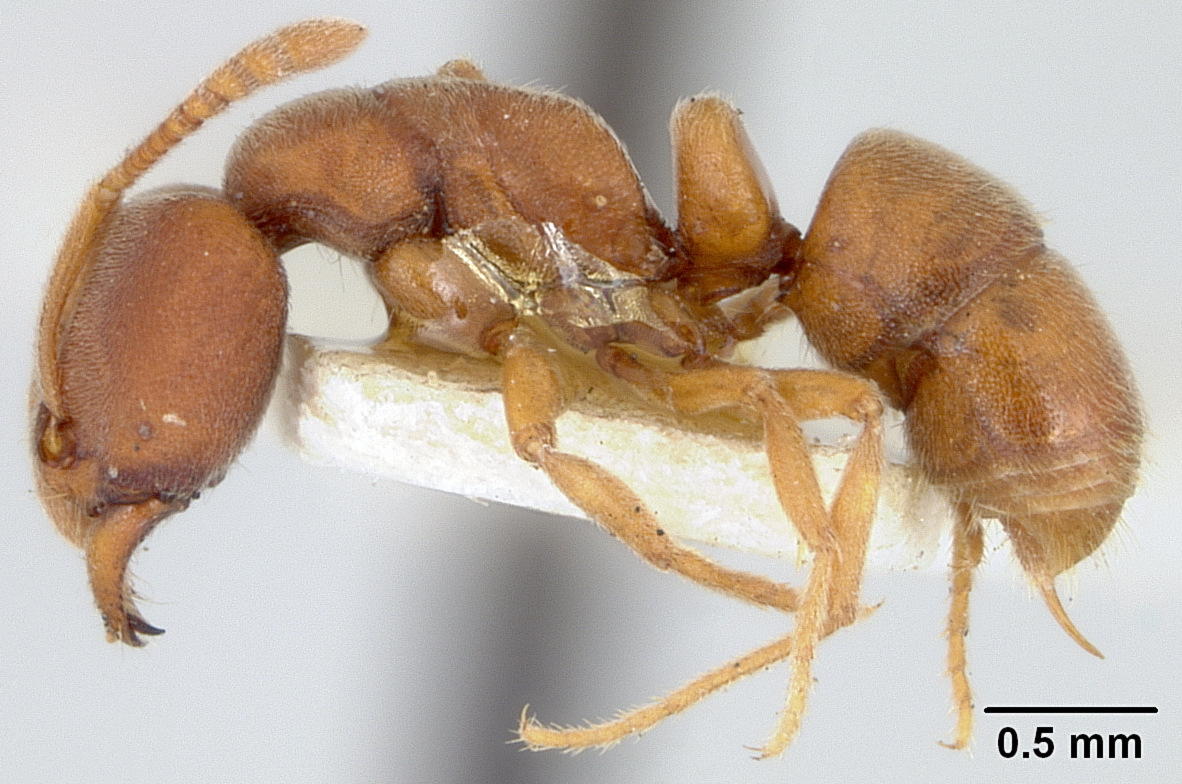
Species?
Ponera turaga
